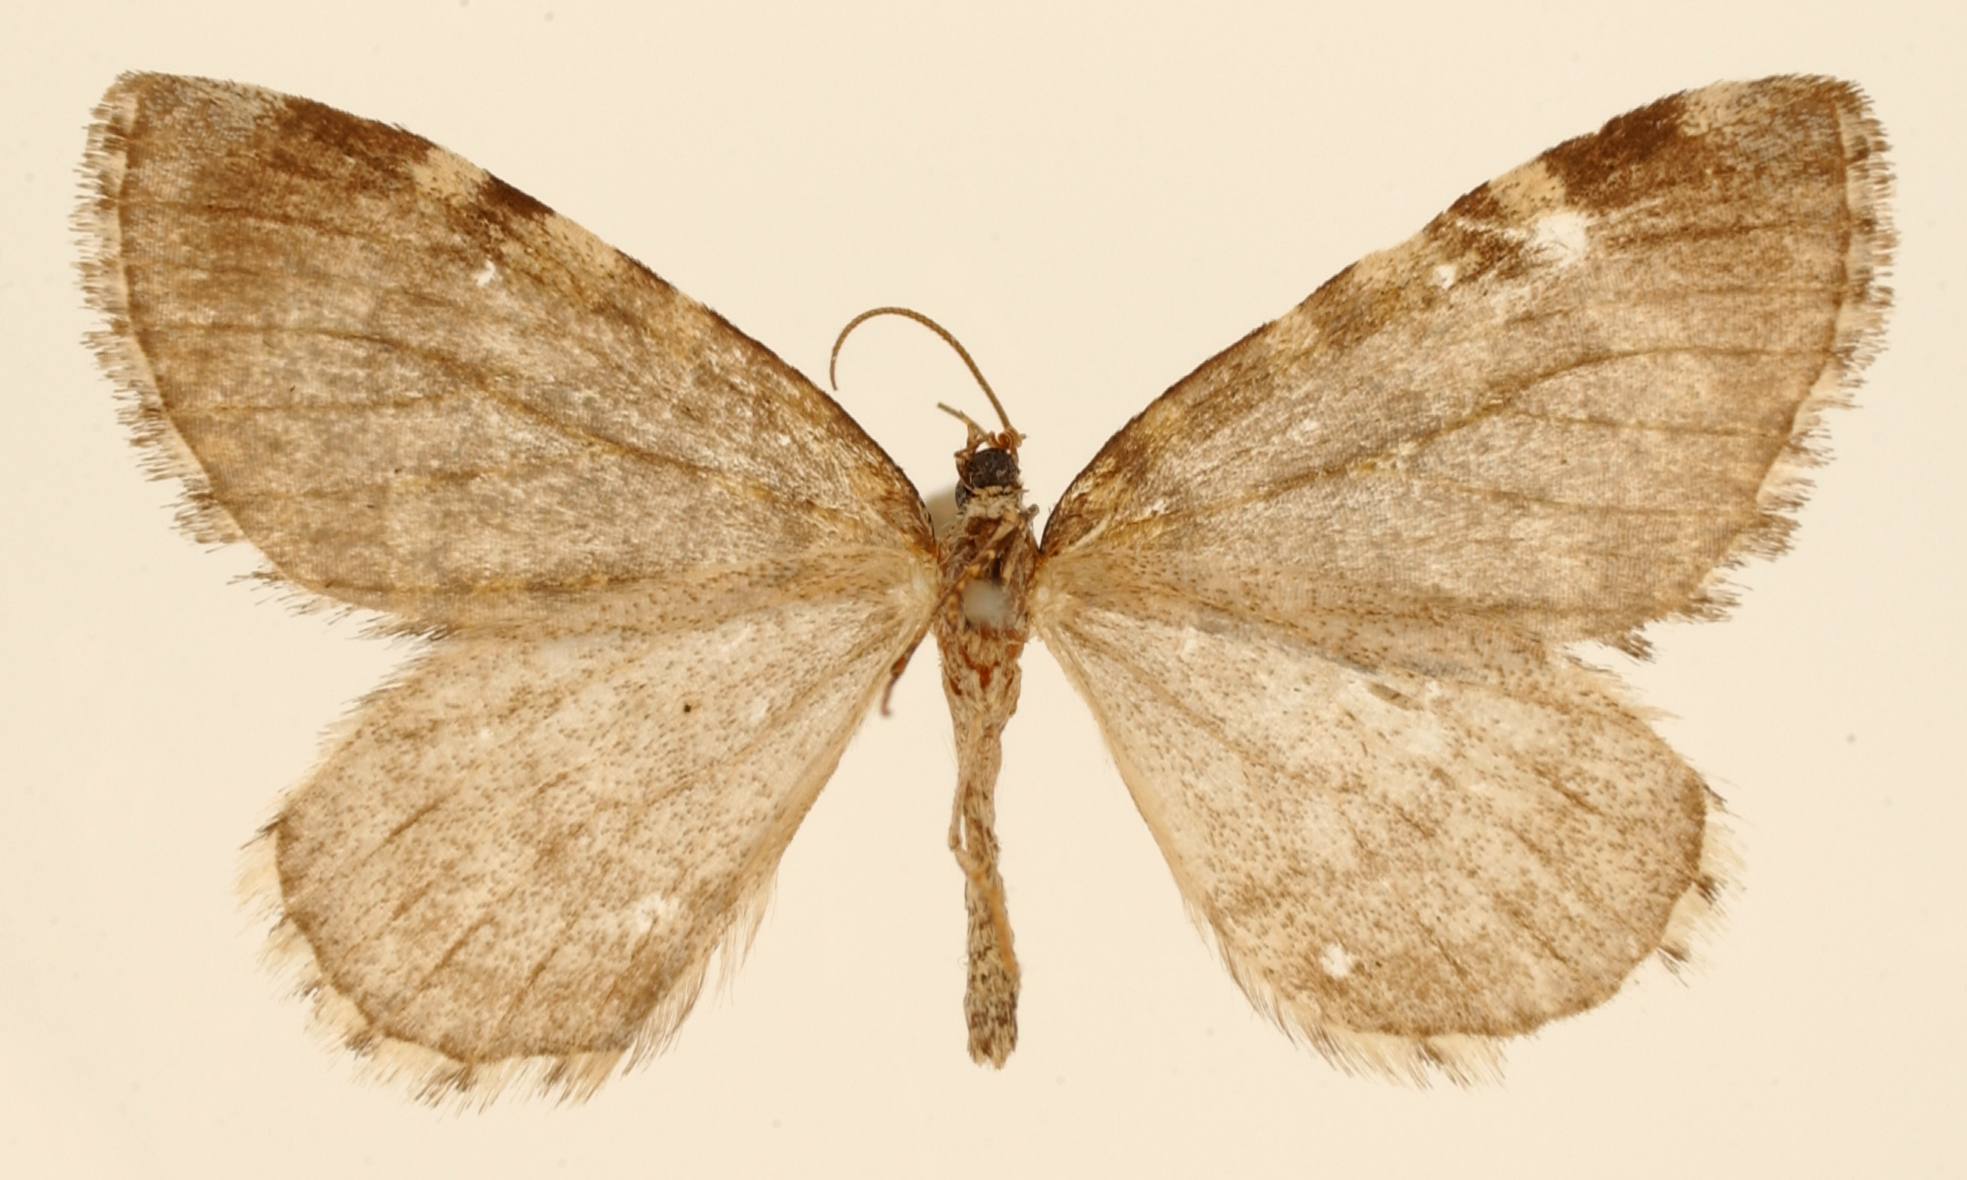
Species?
Hydriomena vulcinaria
